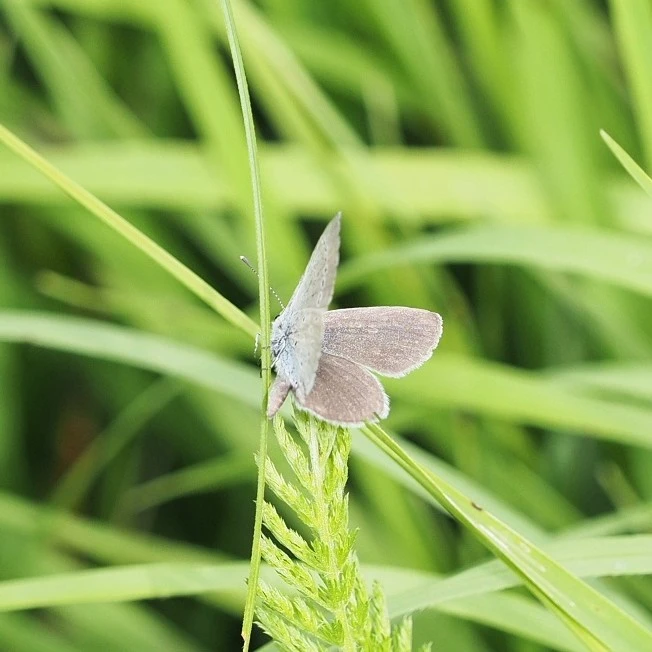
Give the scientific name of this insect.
Cupido minimus
